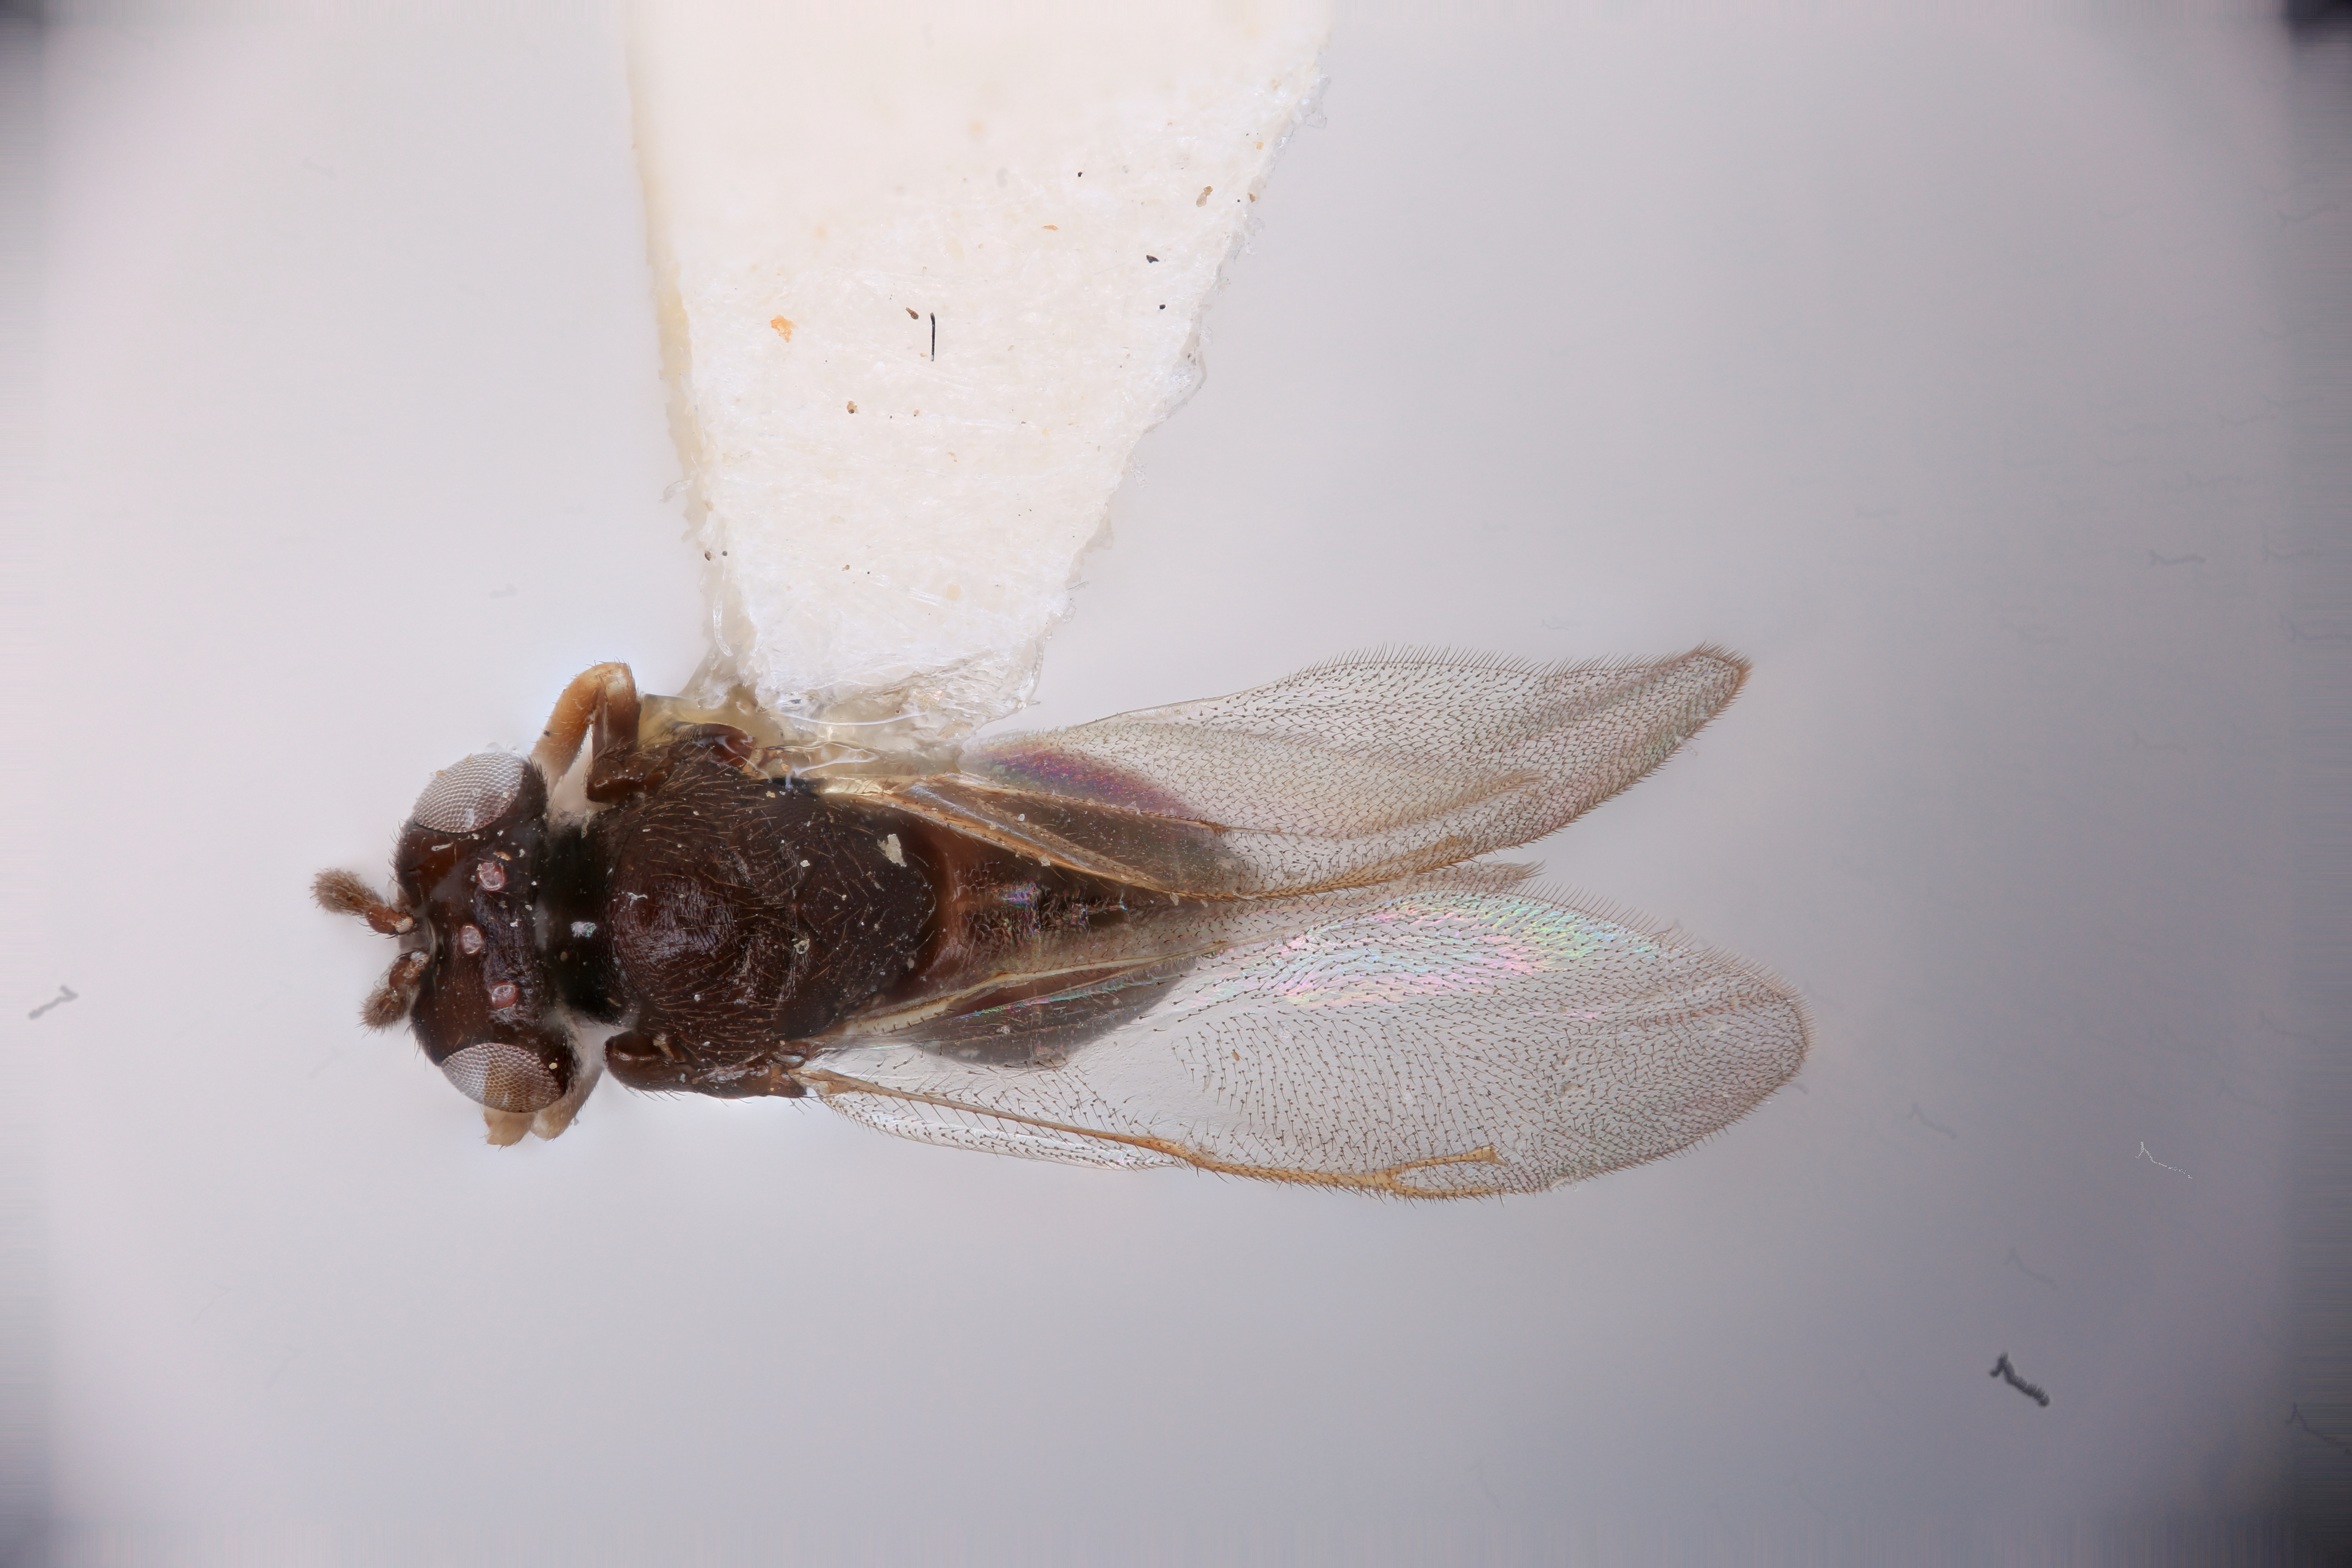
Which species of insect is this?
Tanaostigmodes anexochus
